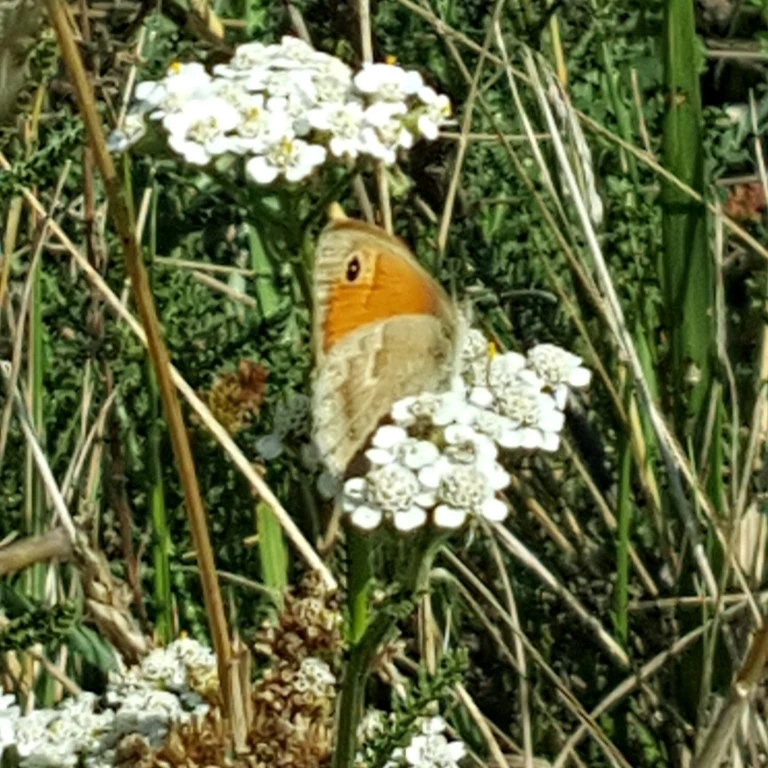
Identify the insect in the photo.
Coenonympha pamphilus
